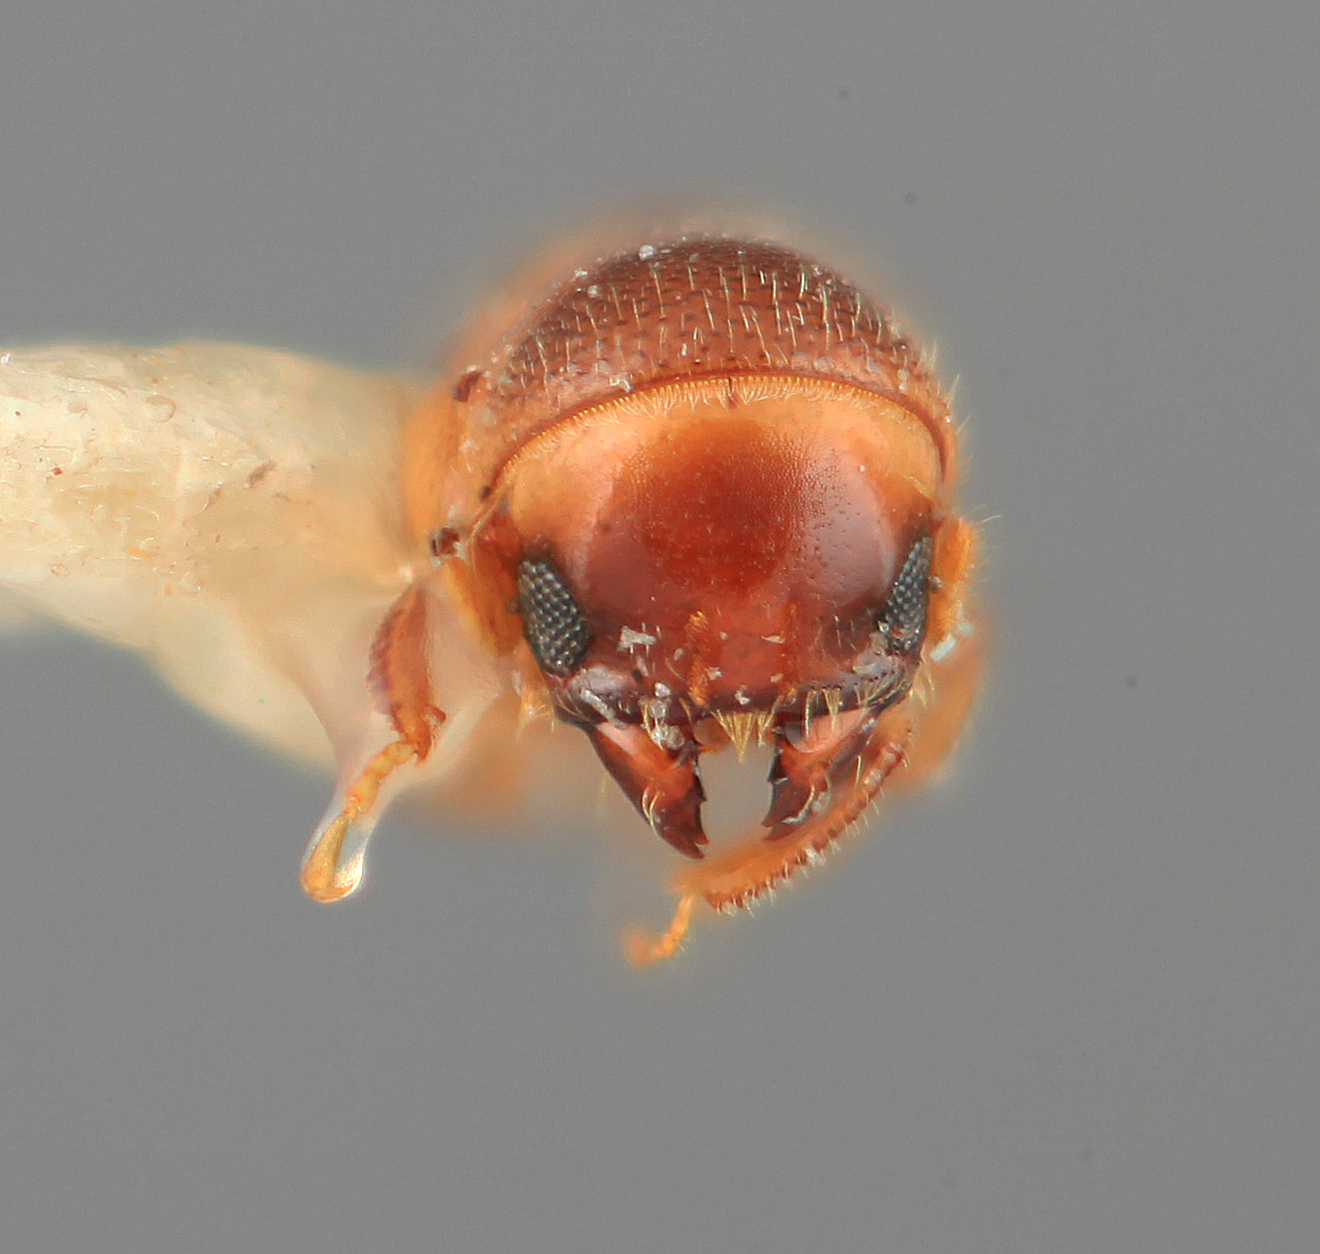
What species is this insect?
Monarthrum bifoveatum
